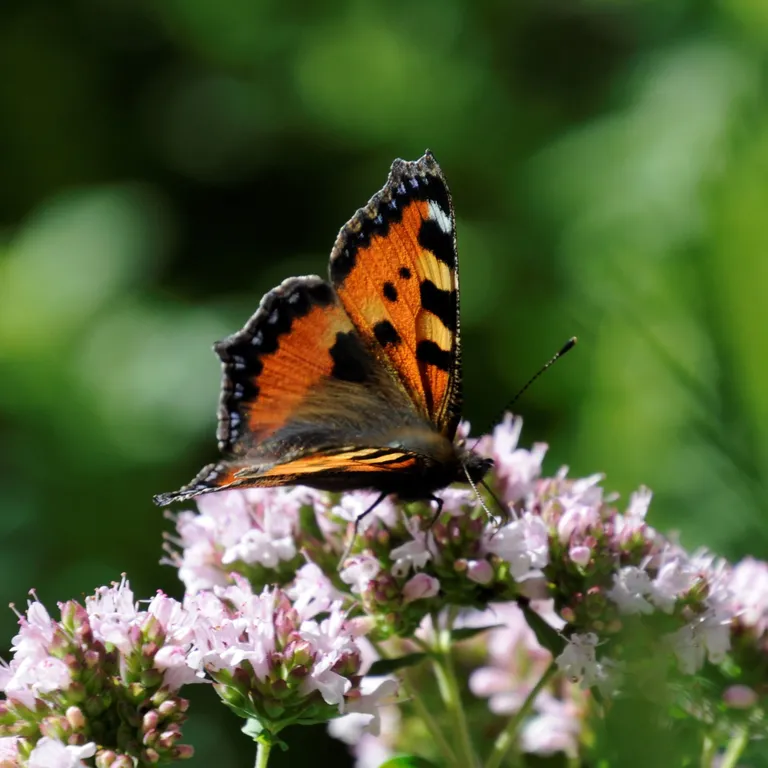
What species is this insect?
Aglais urticae
